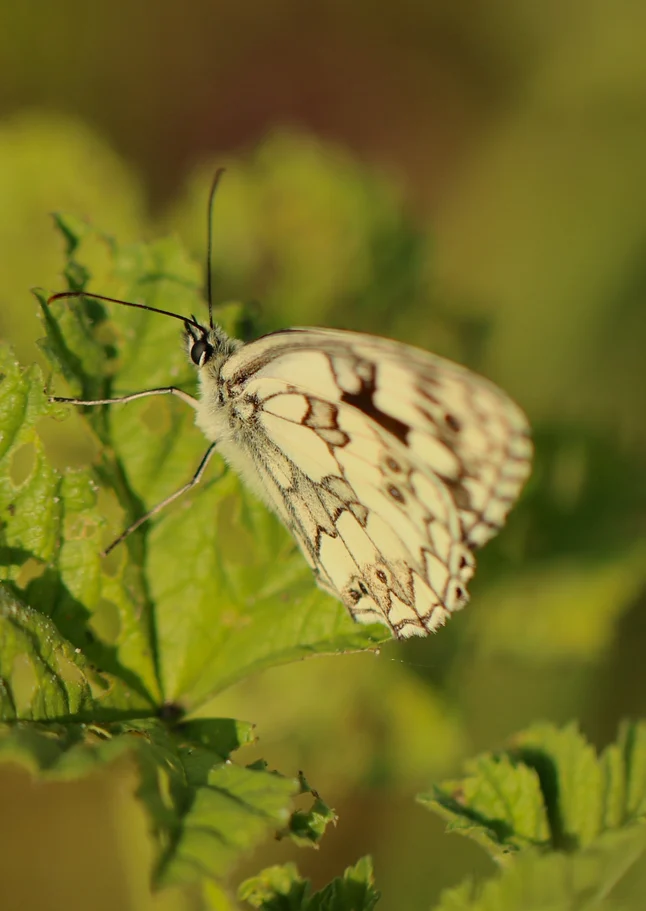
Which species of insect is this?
Melanargia galathea
